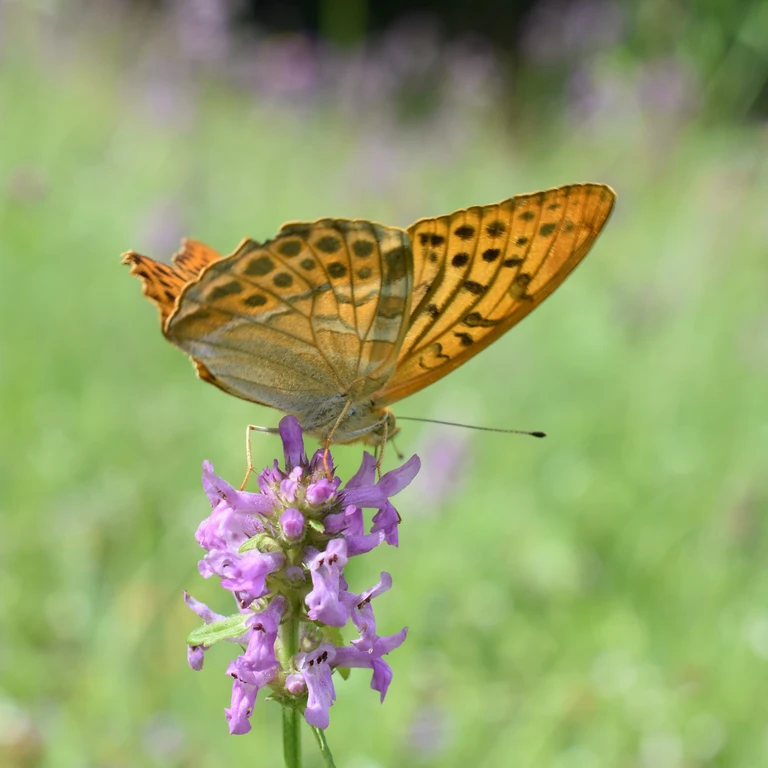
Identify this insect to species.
Argynnis paphia
